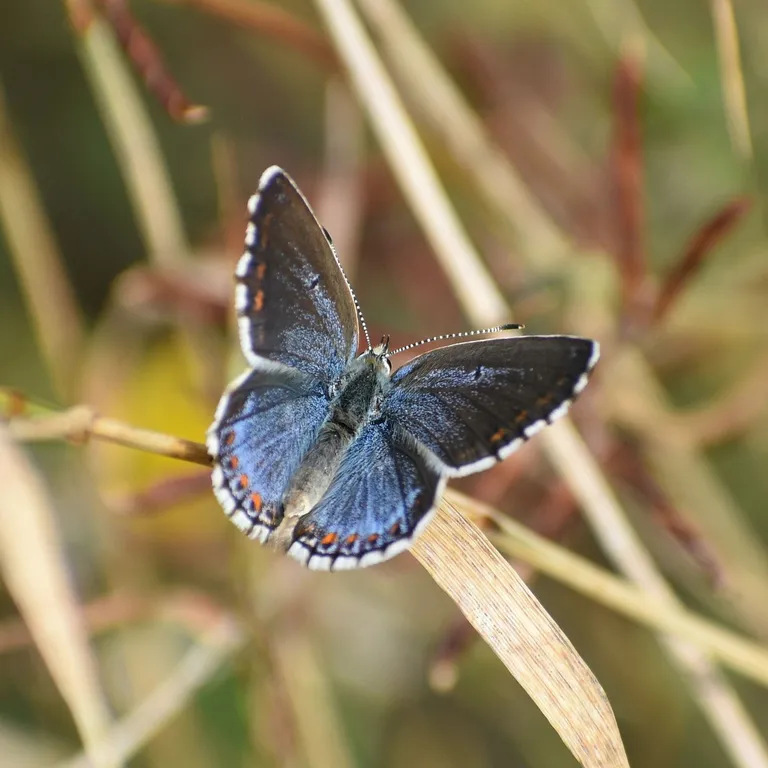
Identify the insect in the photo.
Lysandra bellargus
